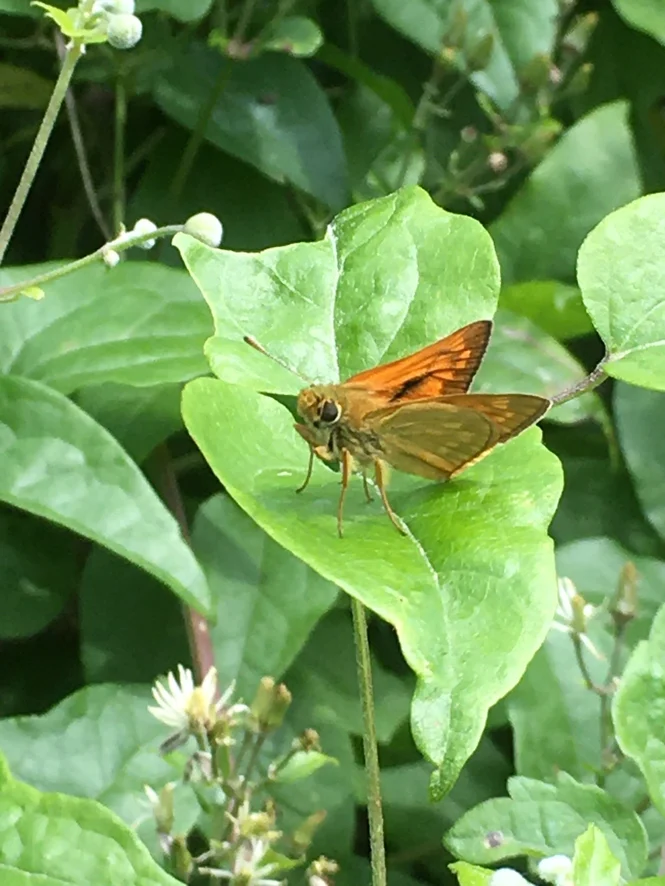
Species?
Ochlodes sylvanus (also Ochlodes venata)
